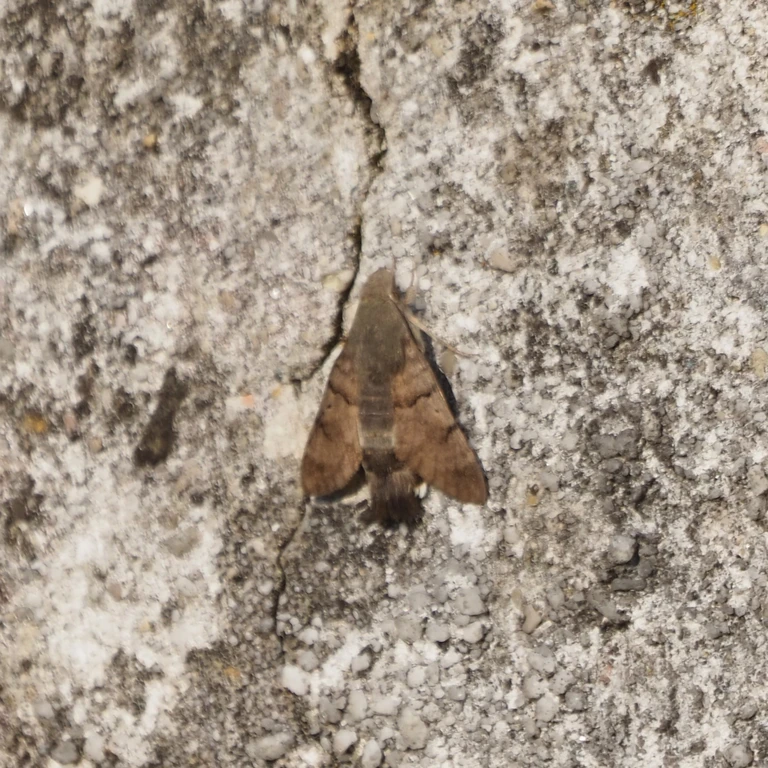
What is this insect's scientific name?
Macroglossum stellatarum
